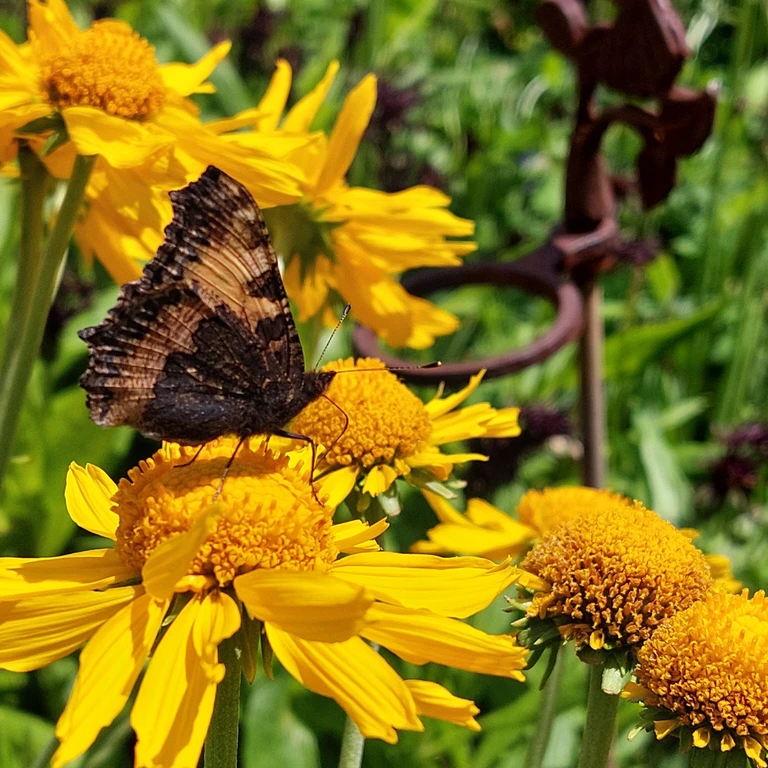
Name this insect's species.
Aglais urticae
